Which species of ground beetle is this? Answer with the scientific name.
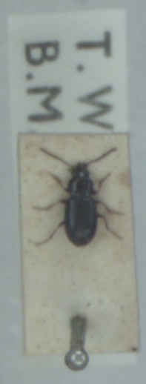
Bembidion obtusum
